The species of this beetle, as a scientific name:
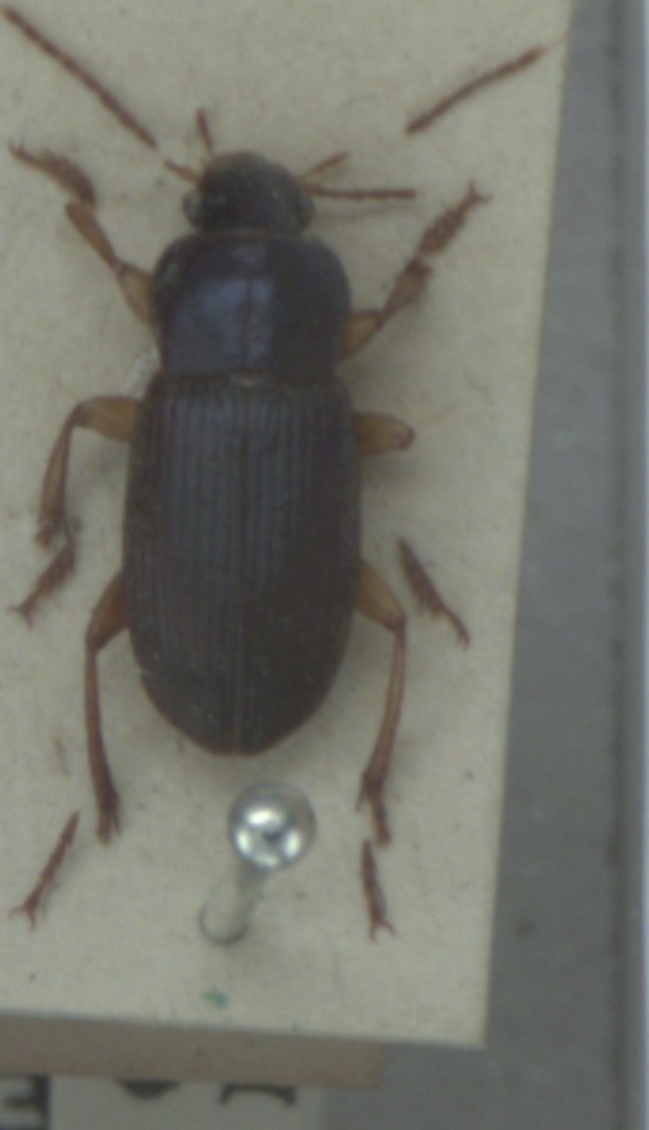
Ophonus laticollis
